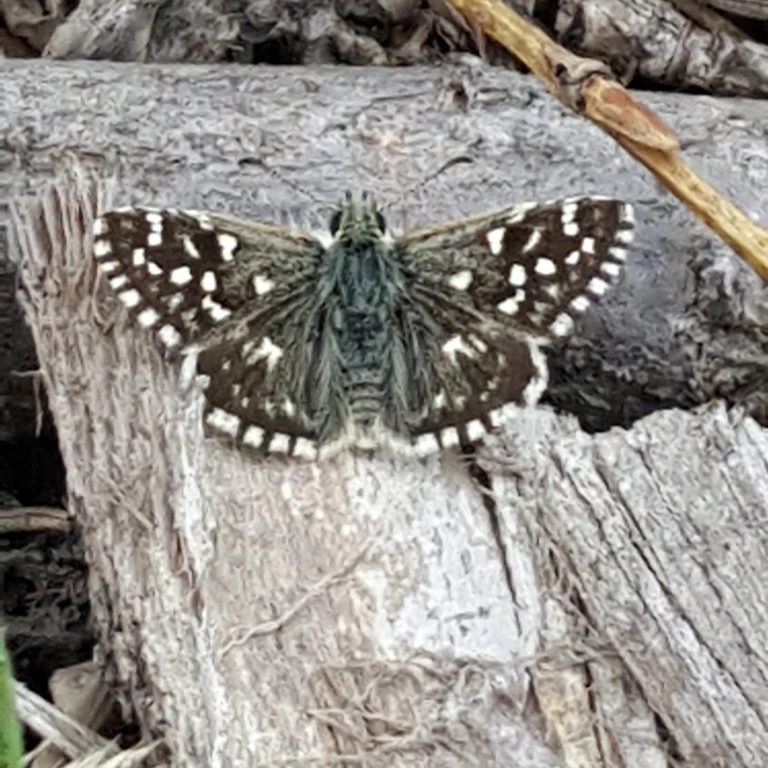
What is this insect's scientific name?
Pyrgus malvae
